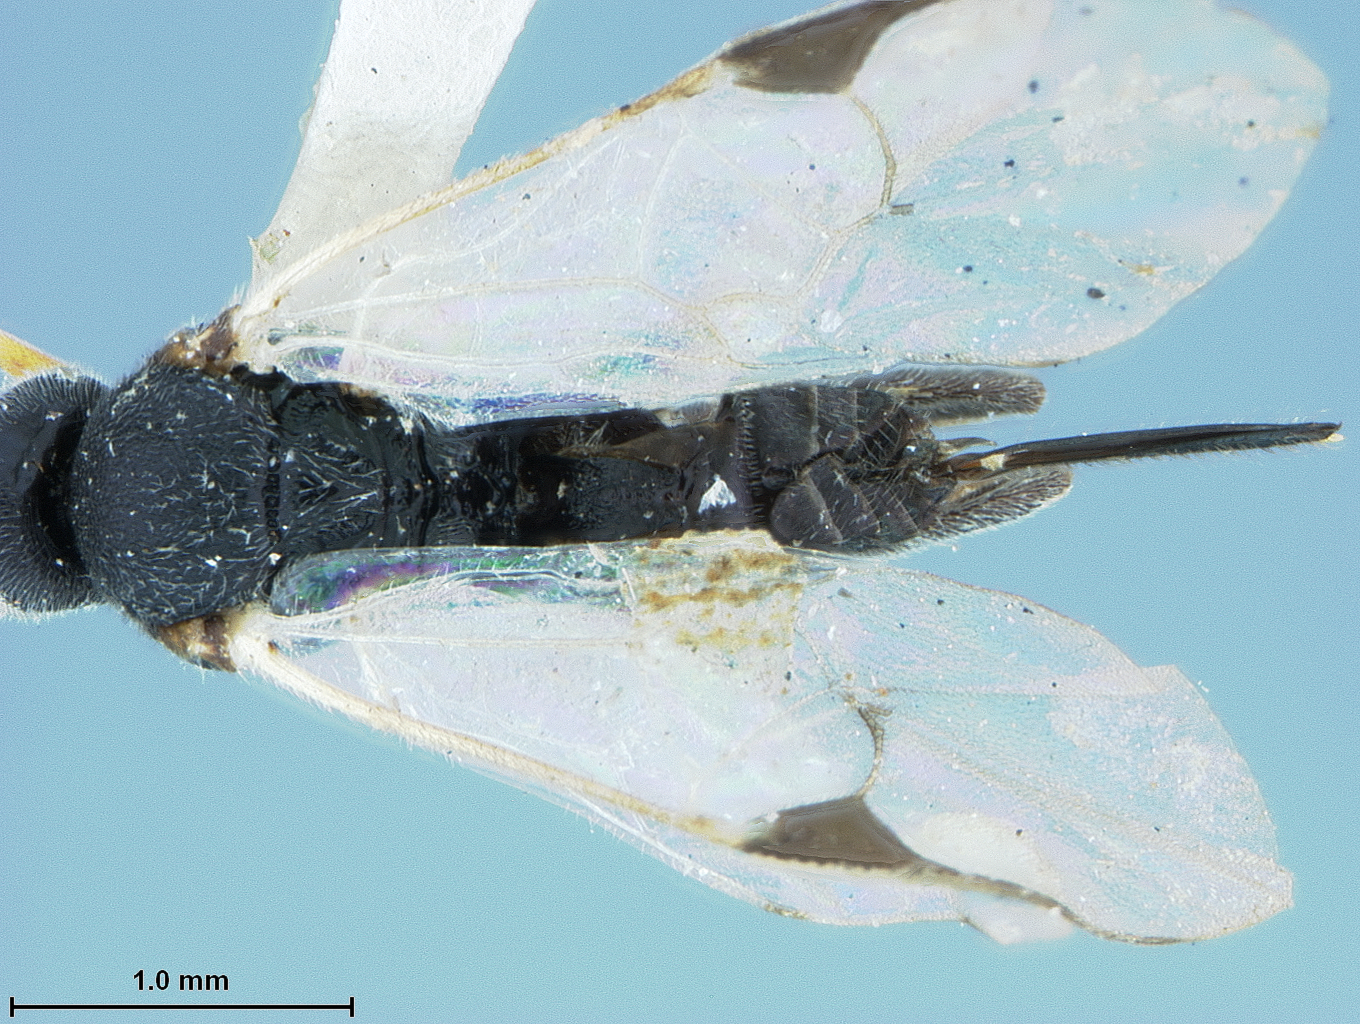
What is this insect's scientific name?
Urogaster opacus
